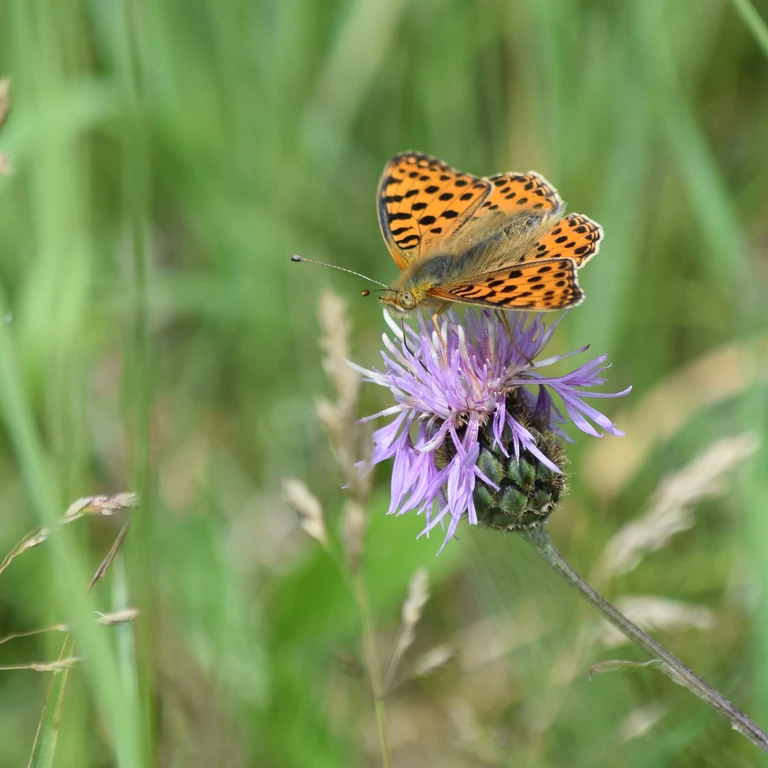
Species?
Issoria lathonia
